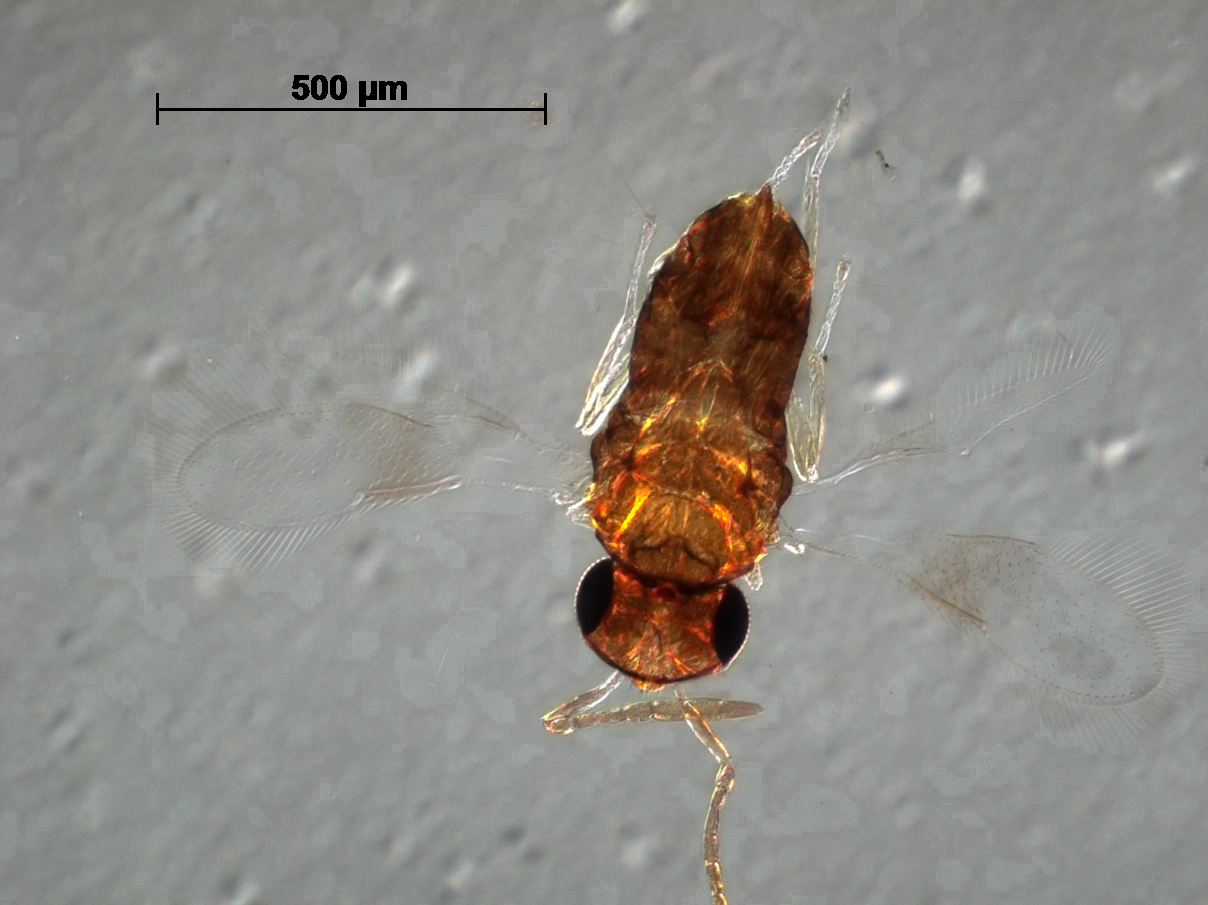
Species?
Aspidiotiphagus latipennis
